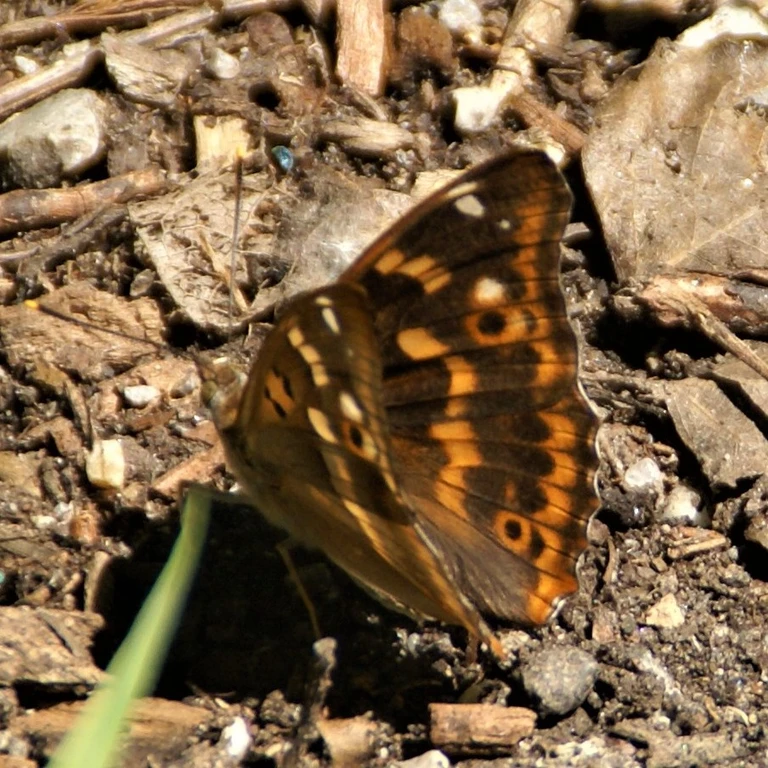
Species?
Apatura ilia
